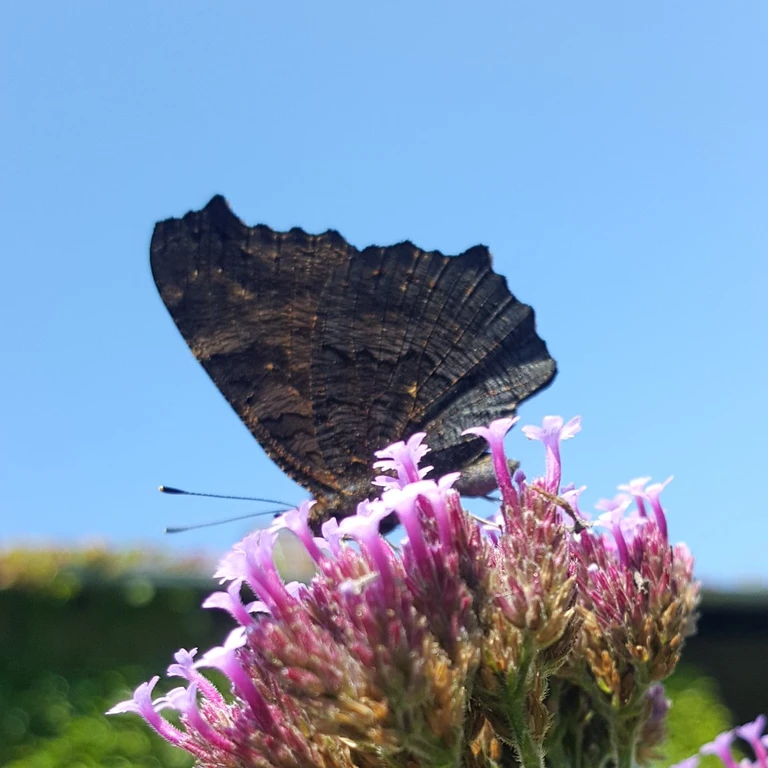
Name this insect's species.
Aglais io
